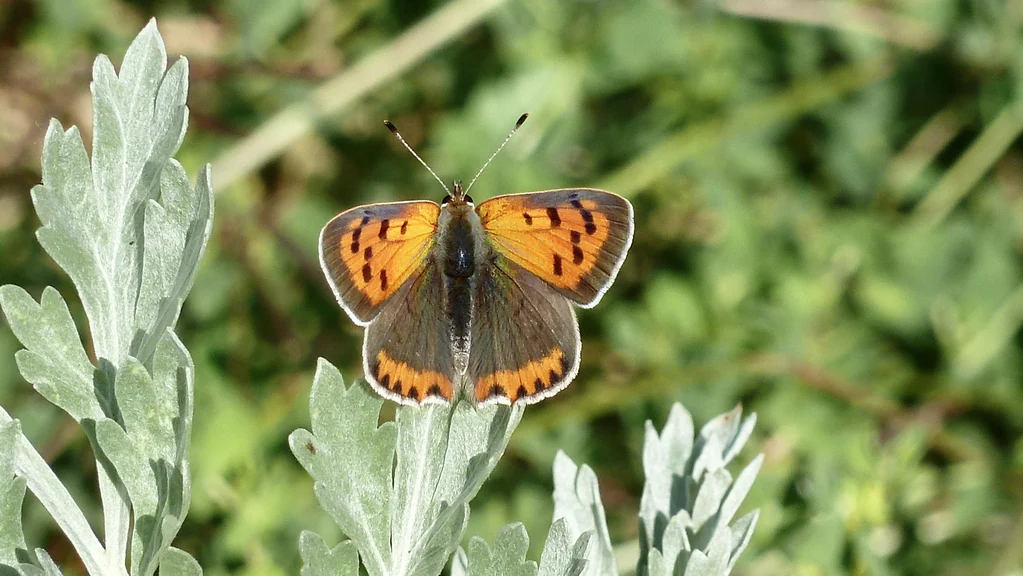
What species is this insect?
Lycaena phlaeas
